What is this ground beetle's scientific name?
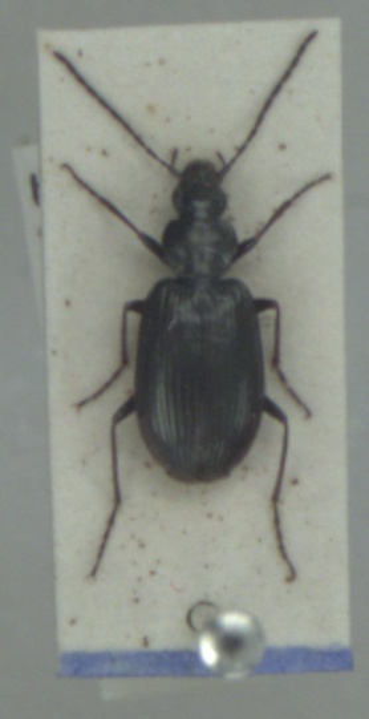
Agonum micans
